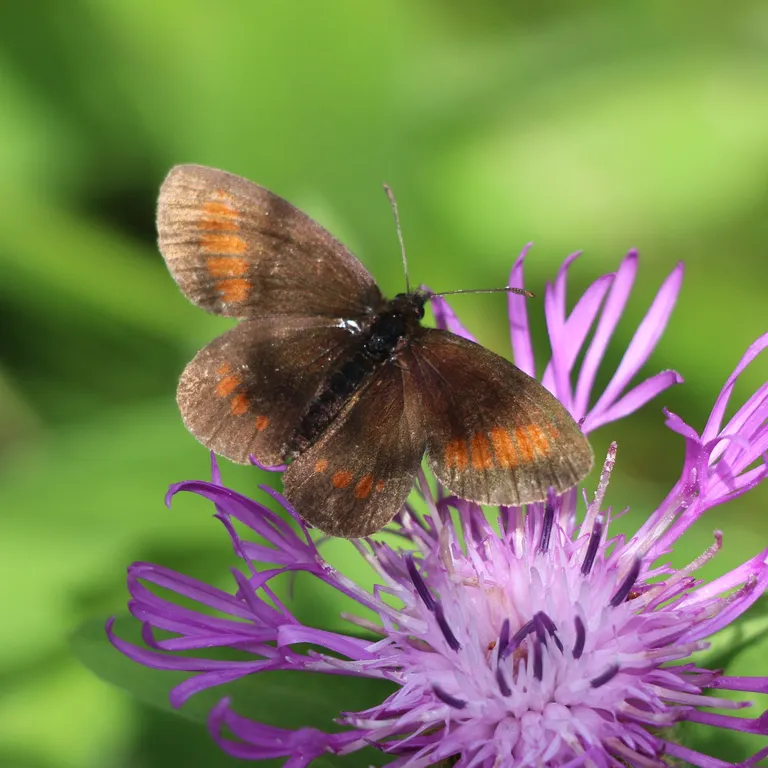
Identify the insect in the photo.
Erebia pharte
